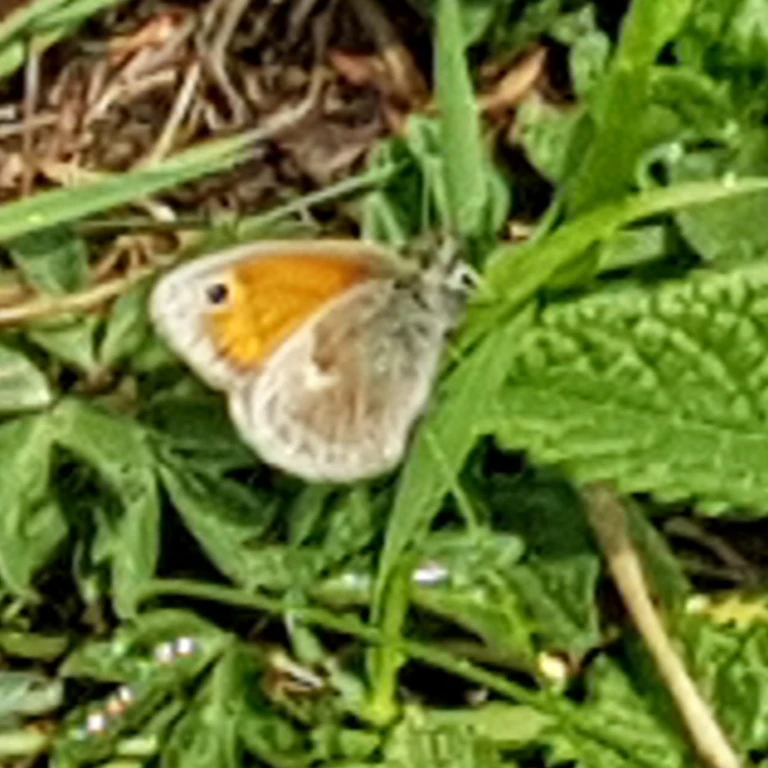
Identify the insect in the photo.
Coenonympha pamphilus
